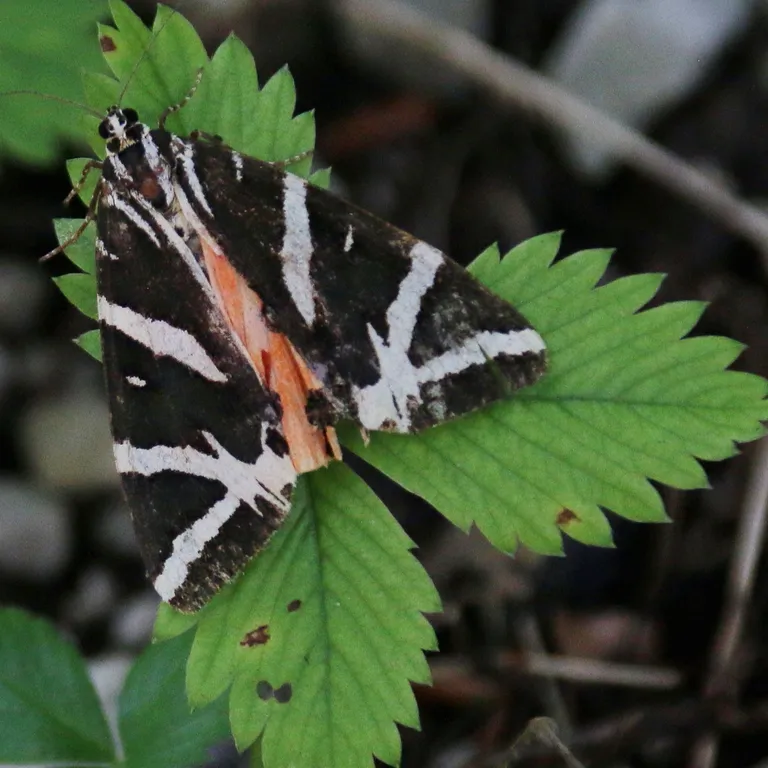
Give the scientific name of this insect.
Euplagia quadripunctaria
